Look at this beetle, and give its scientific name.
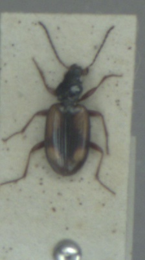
Bembidion femoratum
